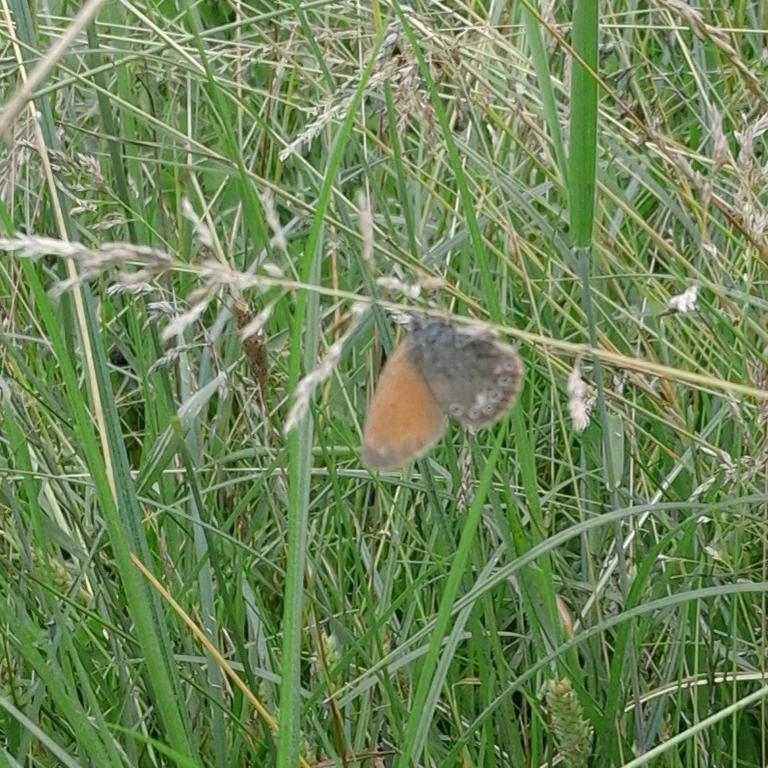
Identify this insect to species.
Coenonympha glycerion (also Coenonympha iphis)
